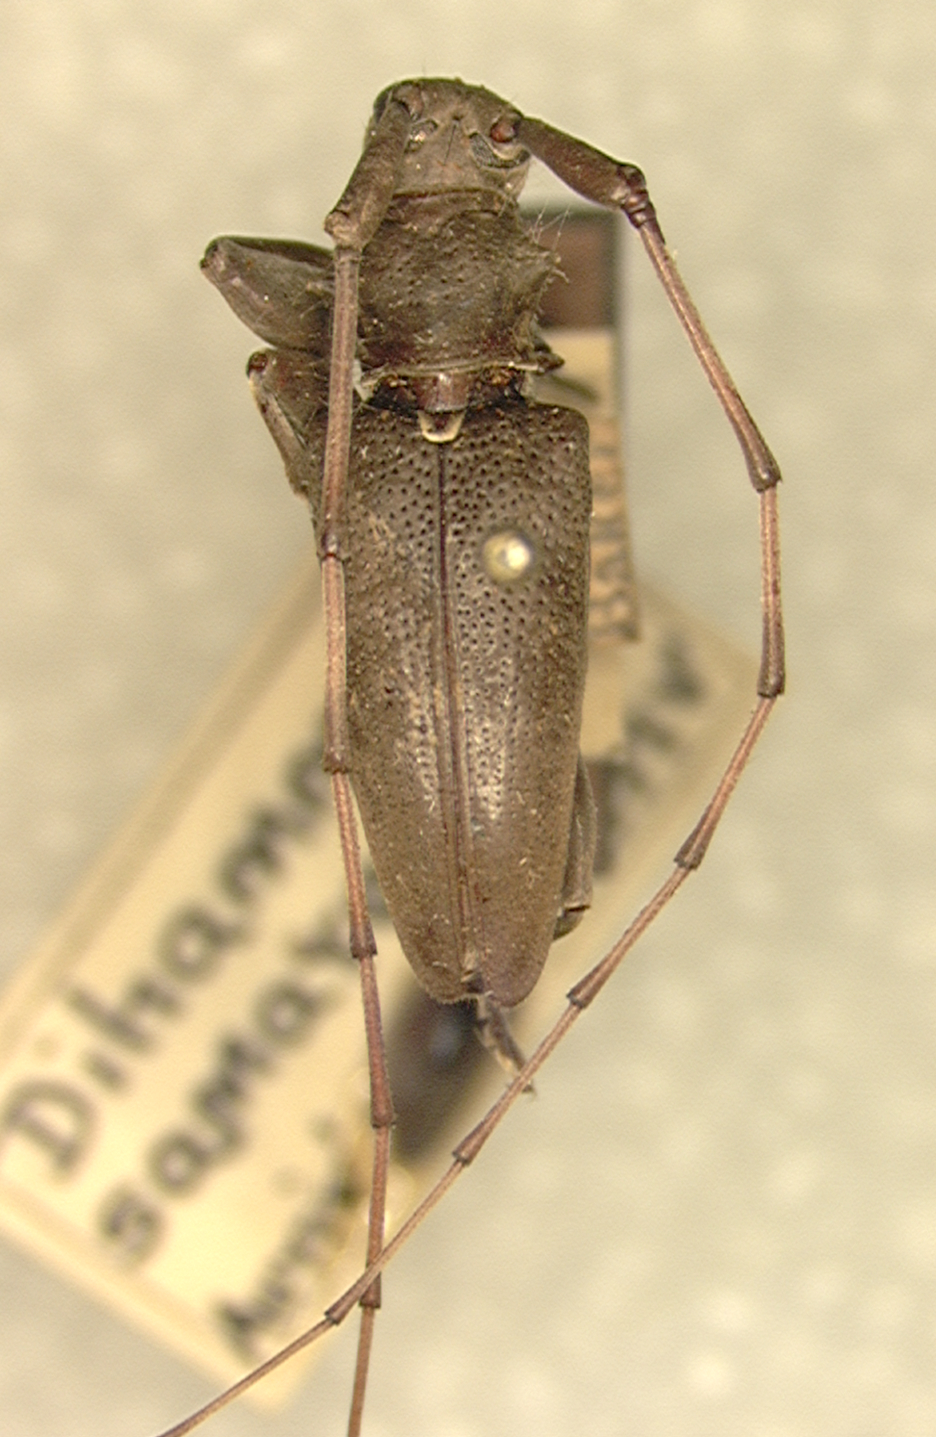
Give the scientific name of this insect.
Dihammus samarensis
